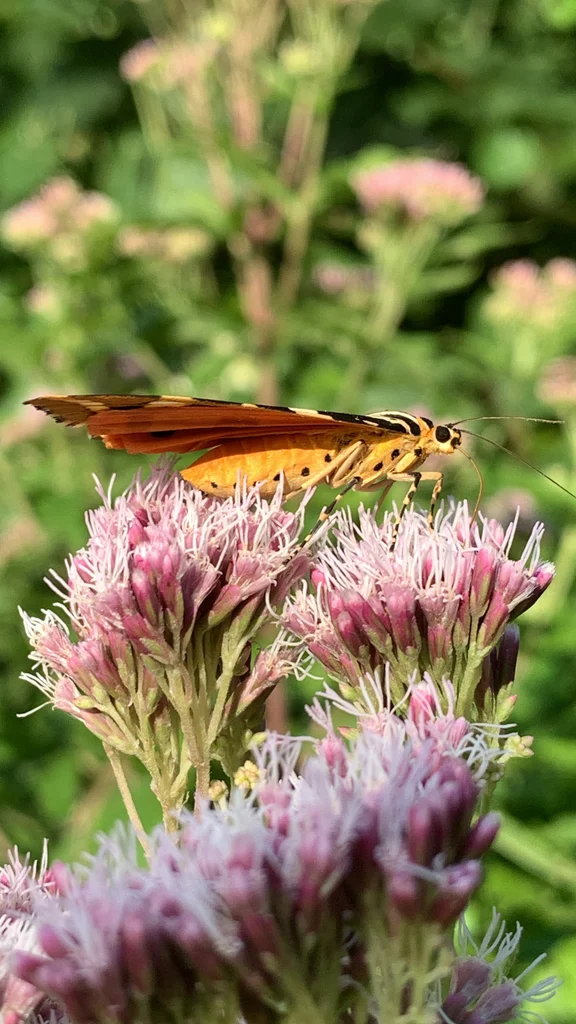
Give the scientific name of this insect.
Euplagia quadripunctaria
